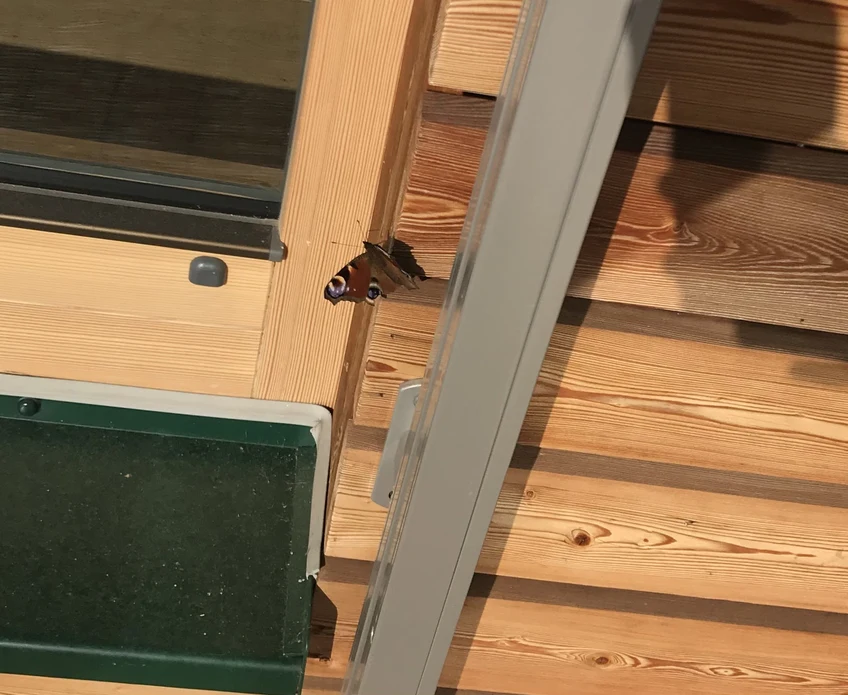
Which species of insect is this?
Aglais io
